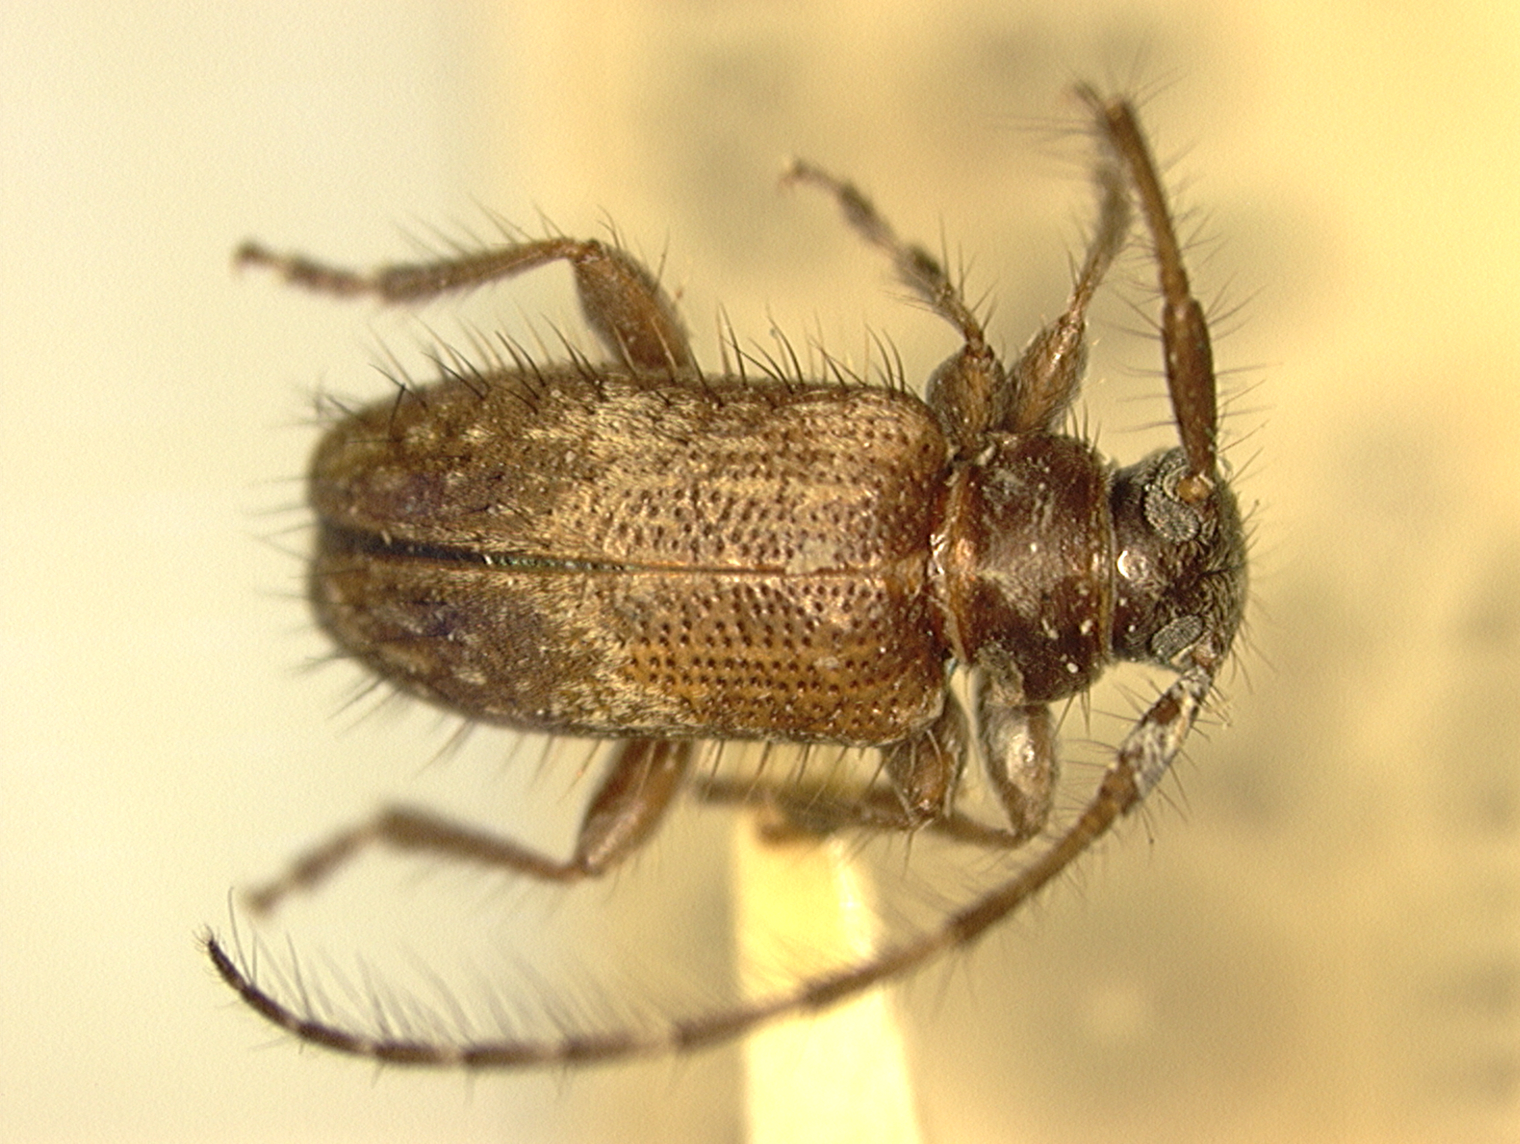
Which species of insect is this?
Exocentrus tectonae
